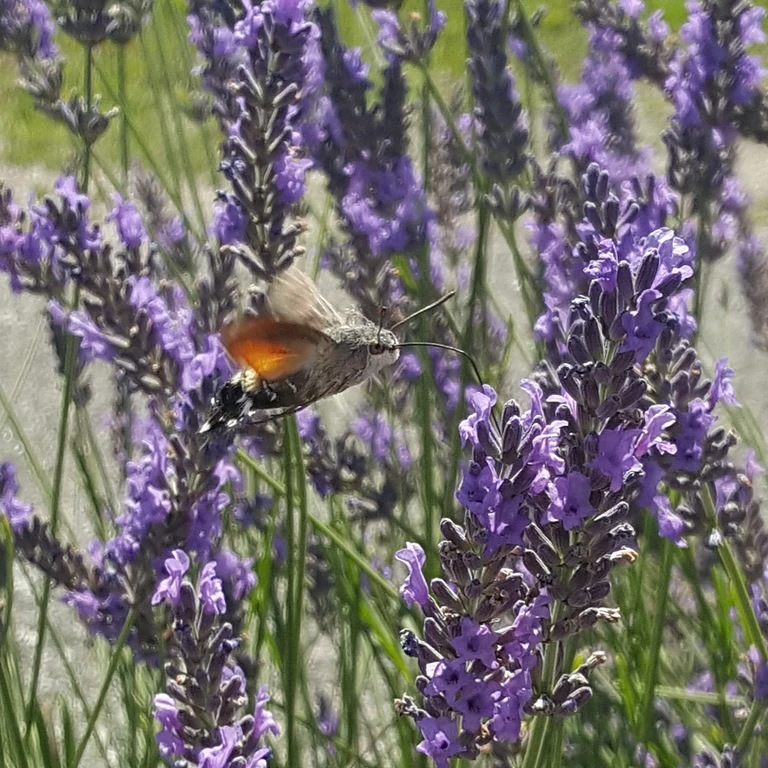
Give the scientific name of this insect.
Macroglossum stellatarum
